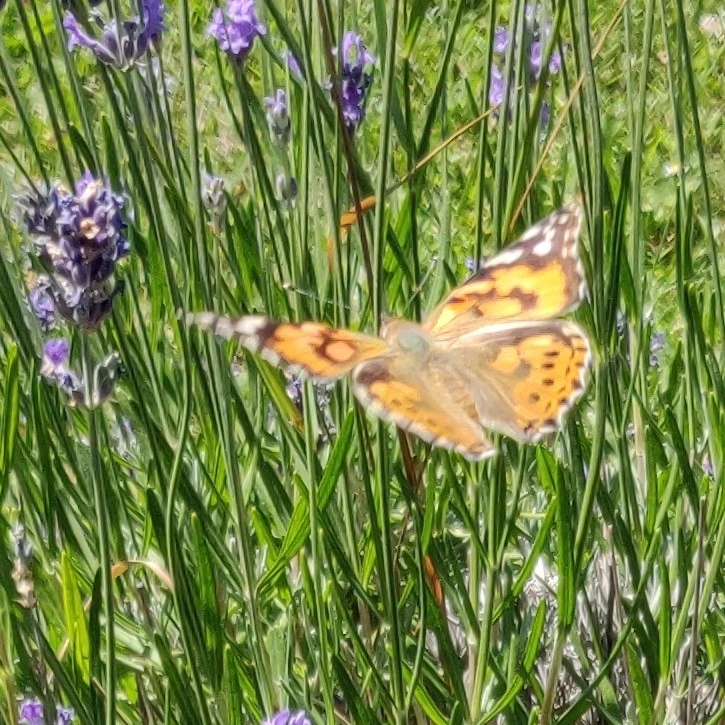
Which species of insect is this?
Vanessa cardui
